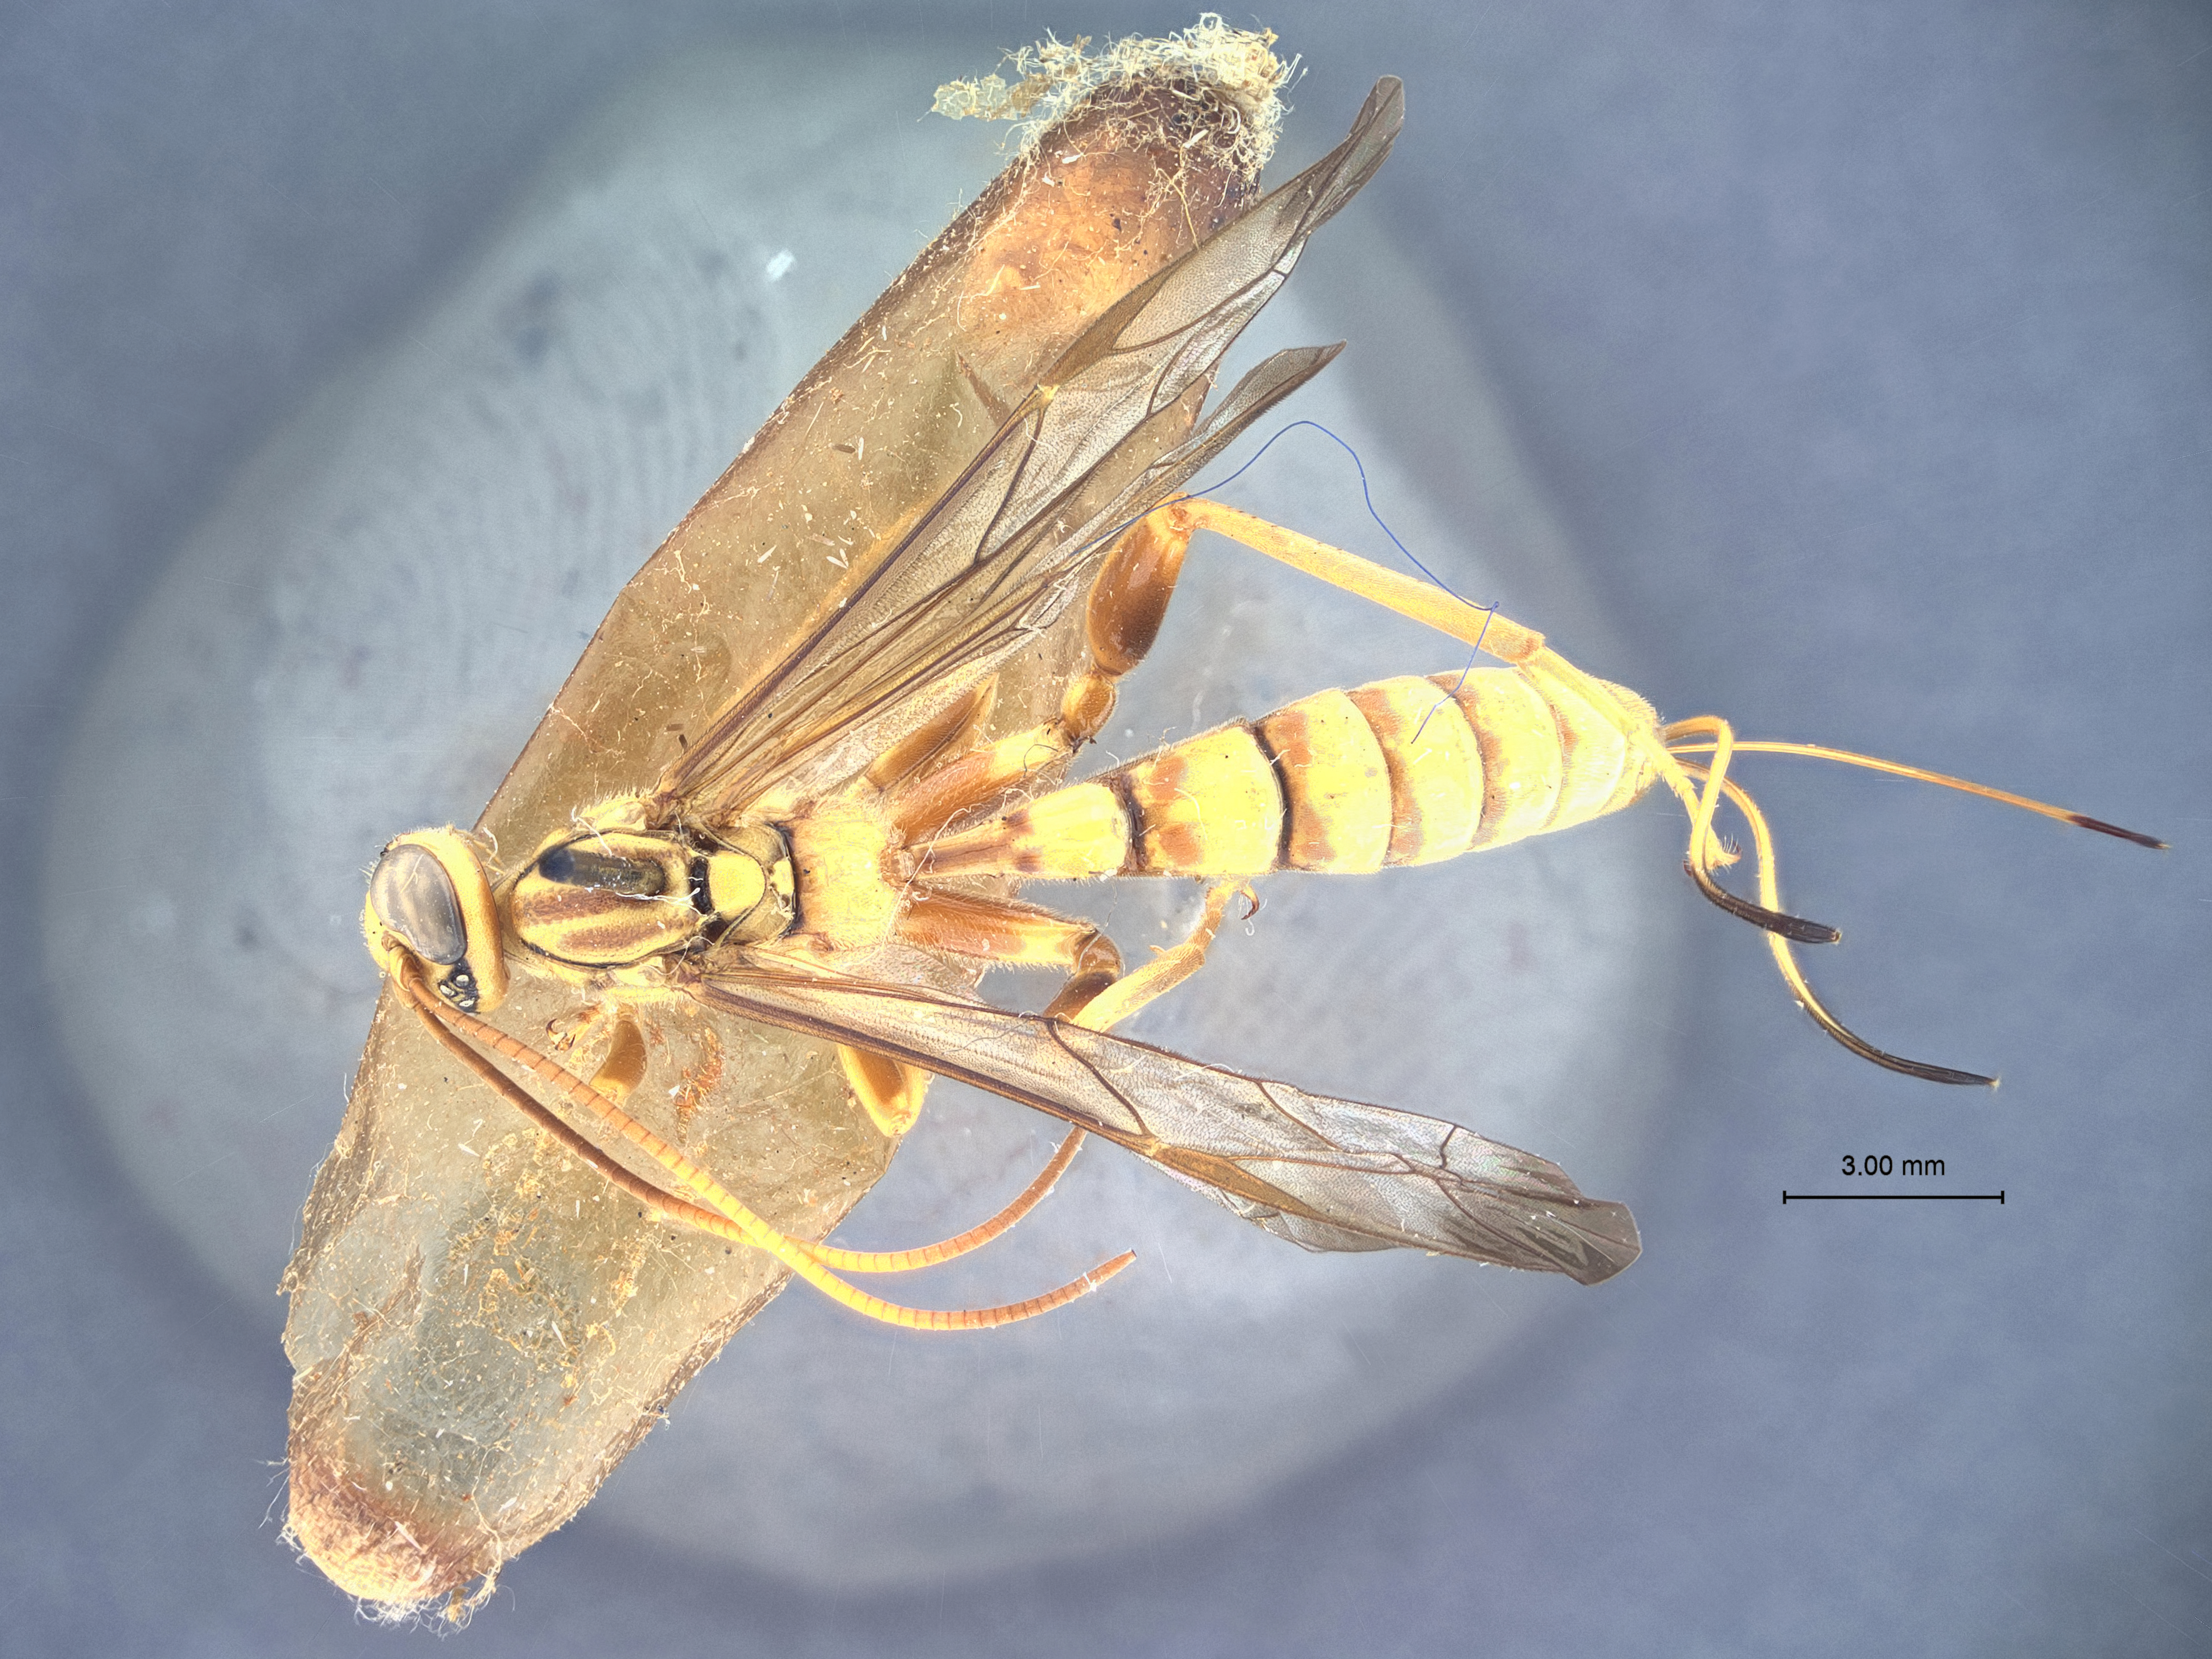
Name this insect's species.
Labena grallator
